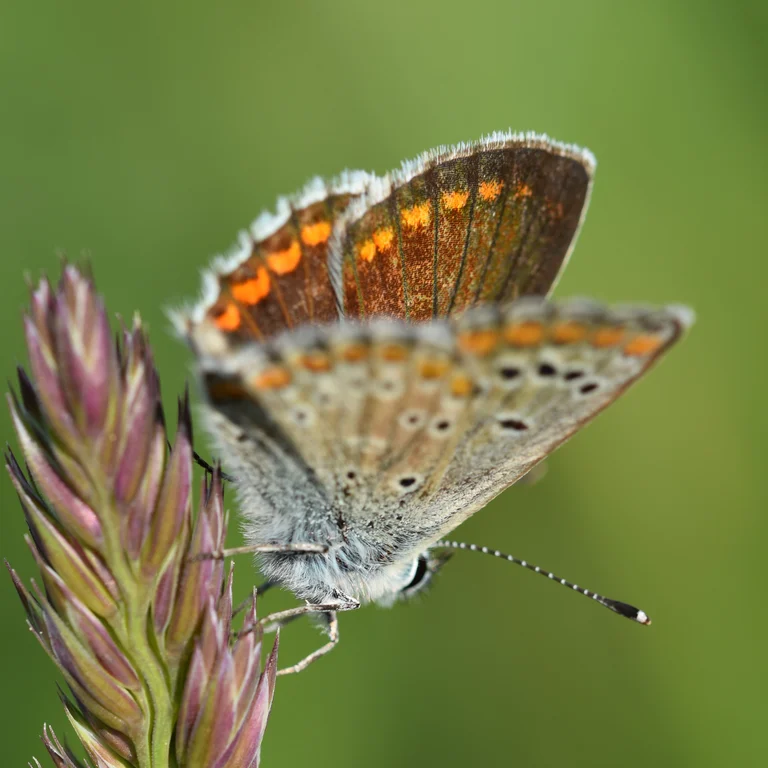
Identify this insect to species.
Aricia agestis/artaxerxes
